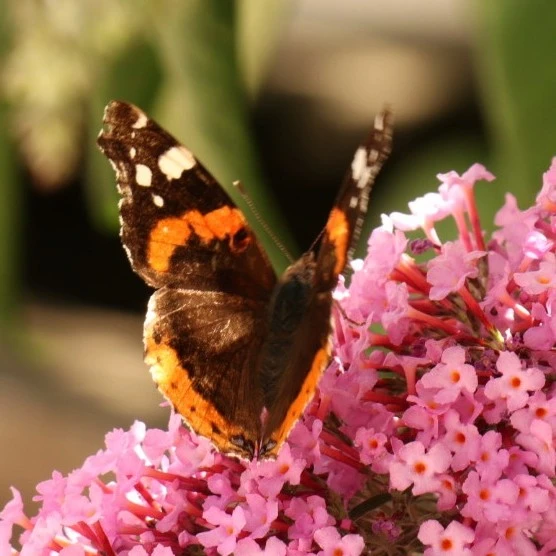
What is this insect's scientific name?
Vanessa atalanta
